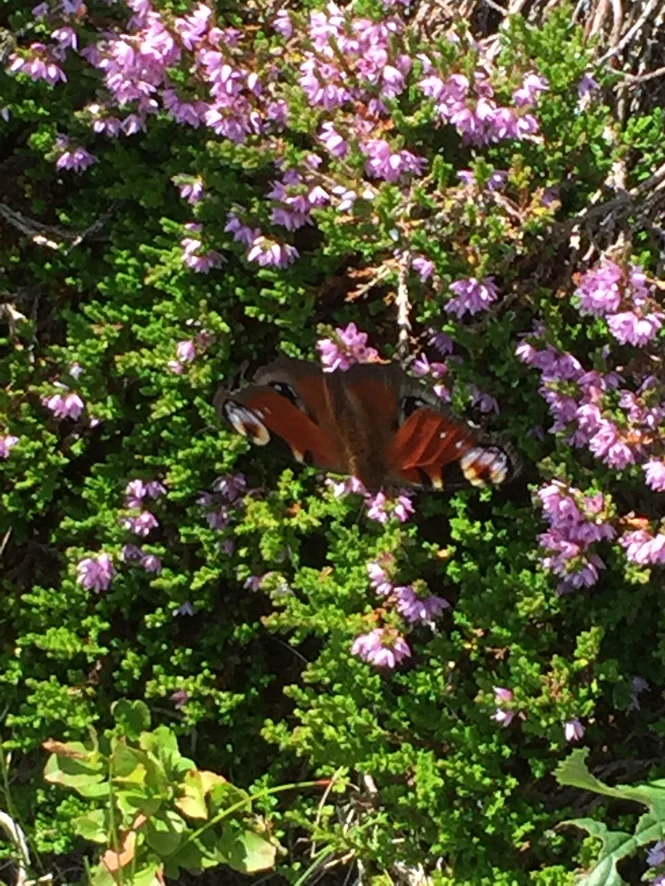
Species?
Aglais io
